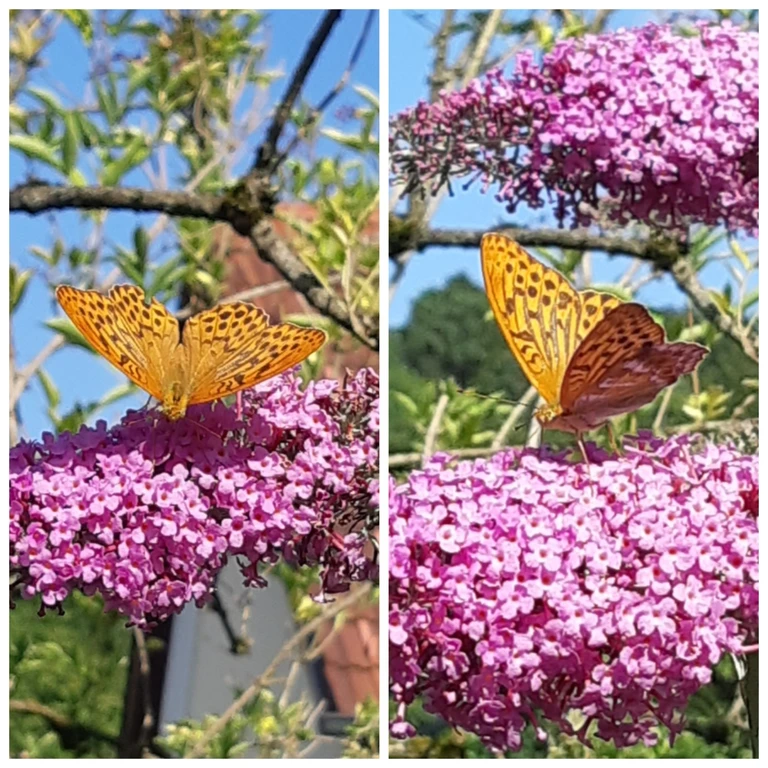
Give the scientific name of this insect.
Argynnis paphia
